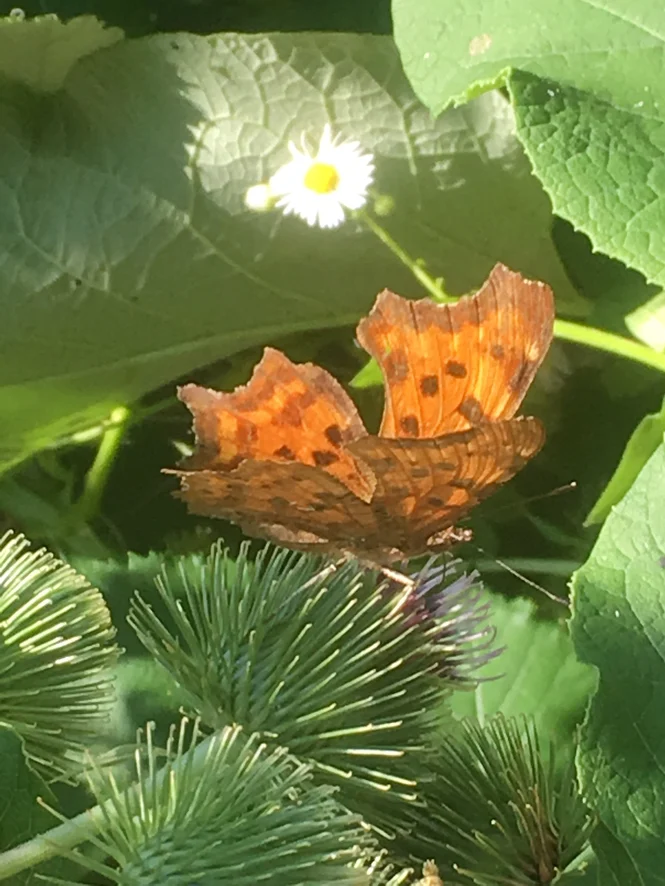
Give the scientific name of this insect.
Polygonia c-album
